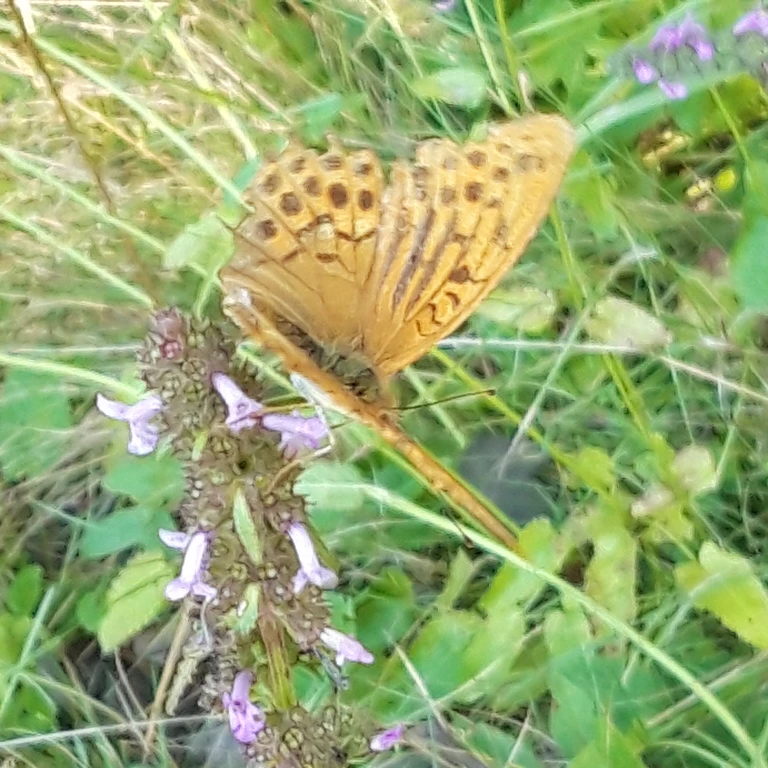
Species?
Argynnis paphia
